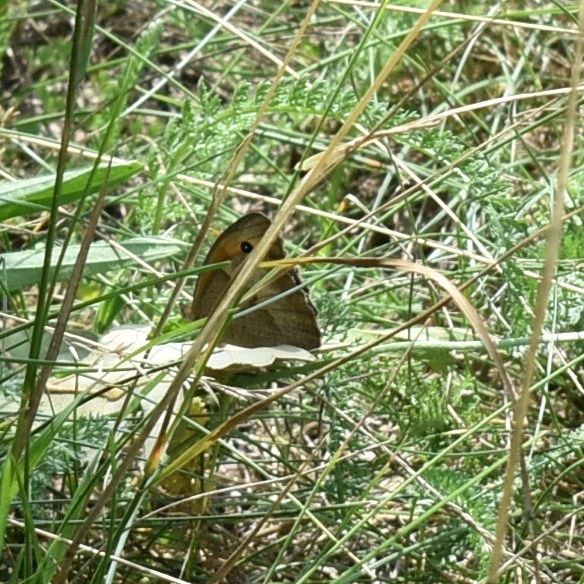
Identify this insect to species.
Maniola jurtina
